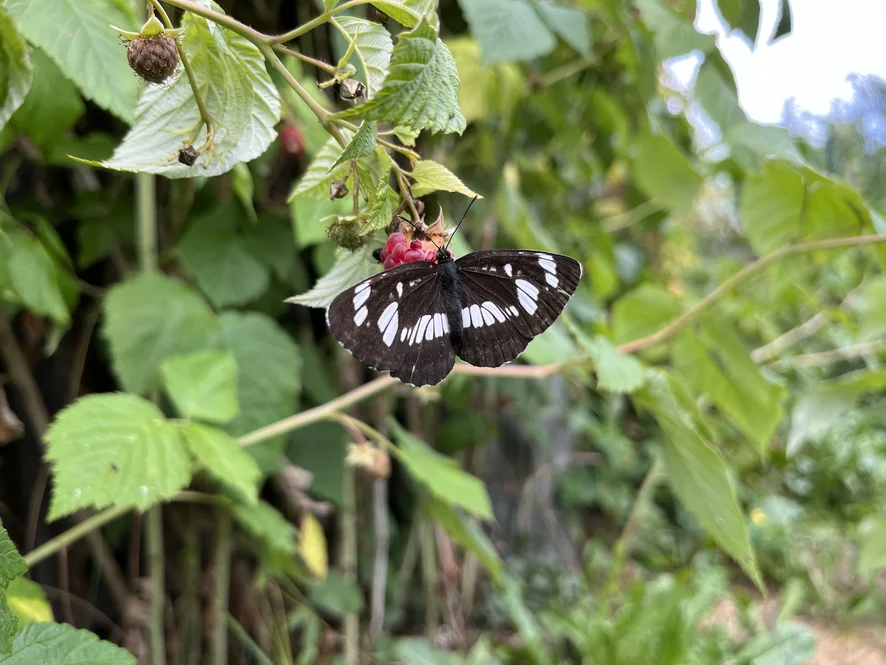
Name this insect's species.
Neptis rivularis
